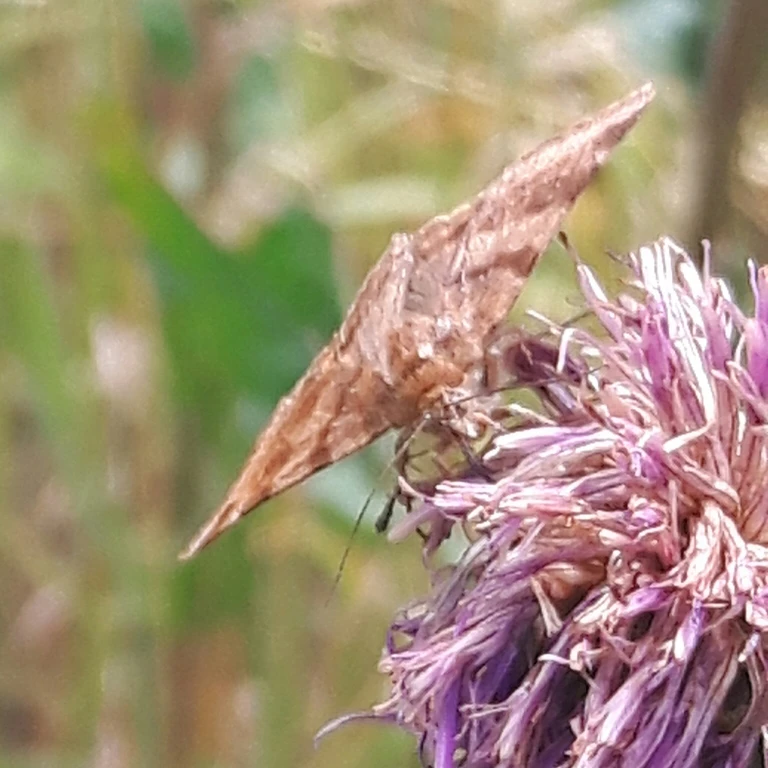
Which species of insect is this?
Euclidia glyphica
